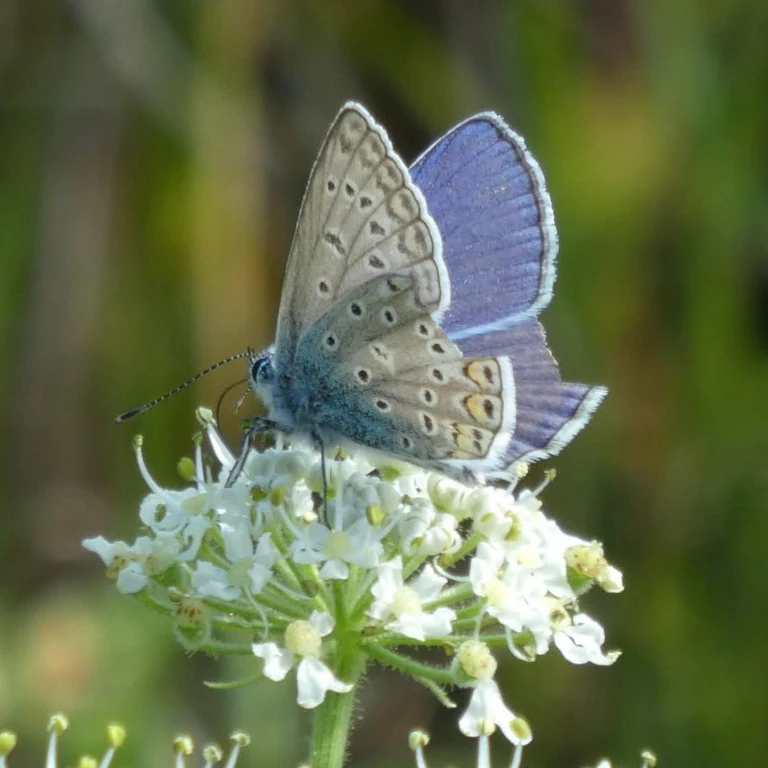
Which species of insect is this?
Polyommatus icarus
